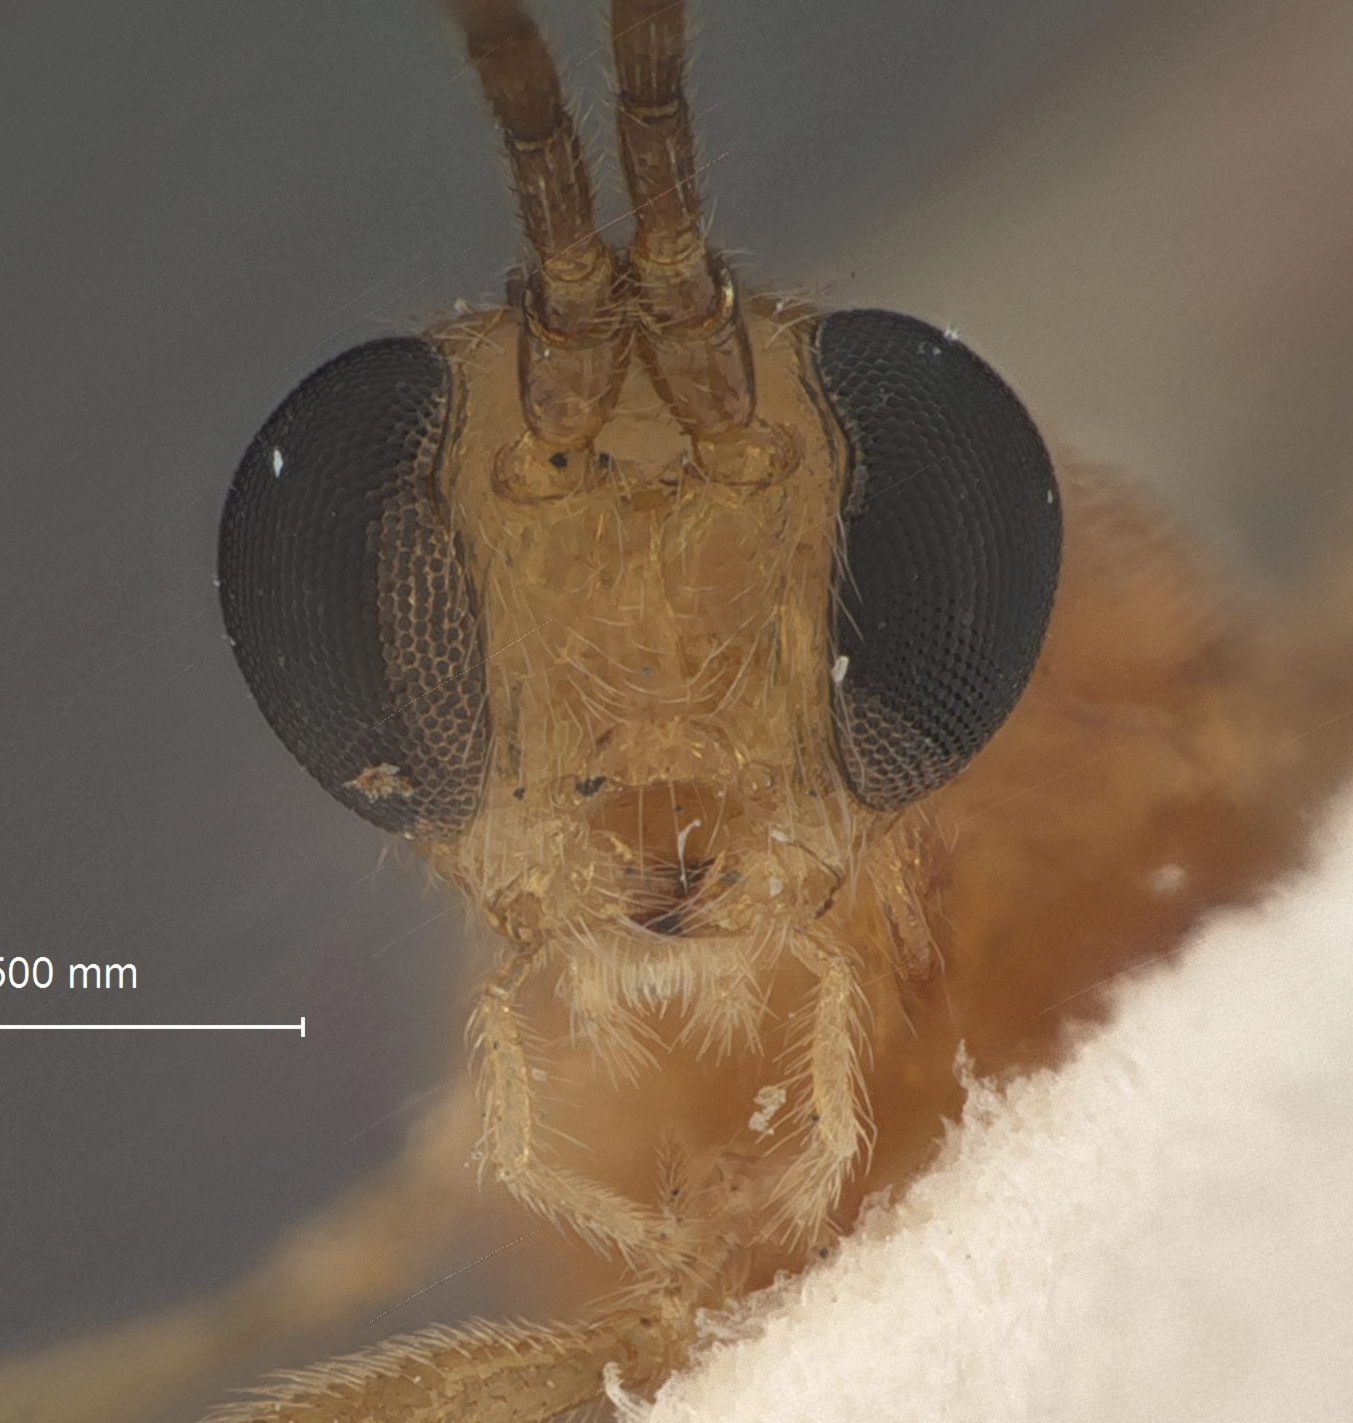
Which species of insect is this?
Clinocentrus fumiferanae
